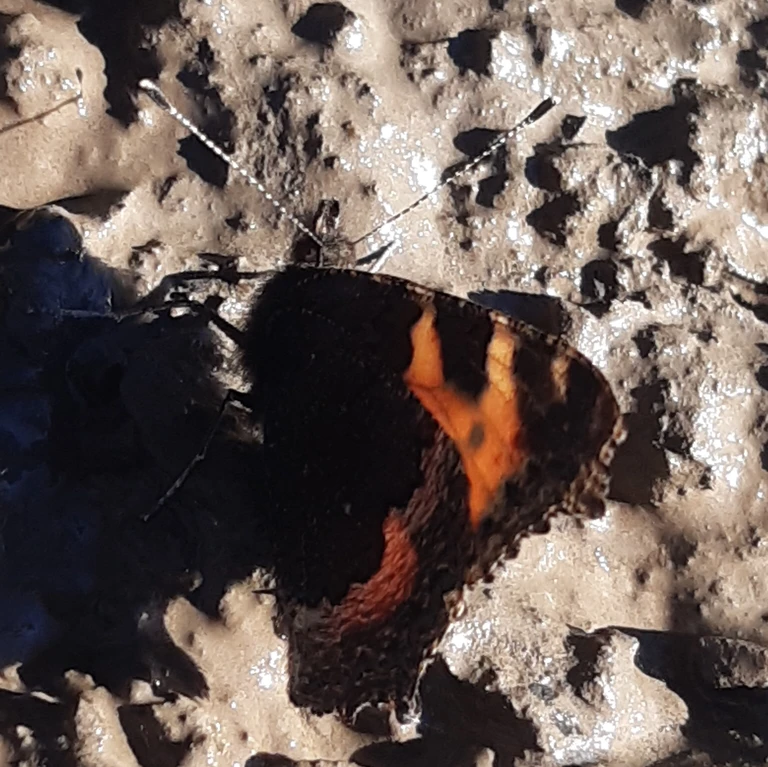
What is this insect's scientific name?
Aglais urticae
